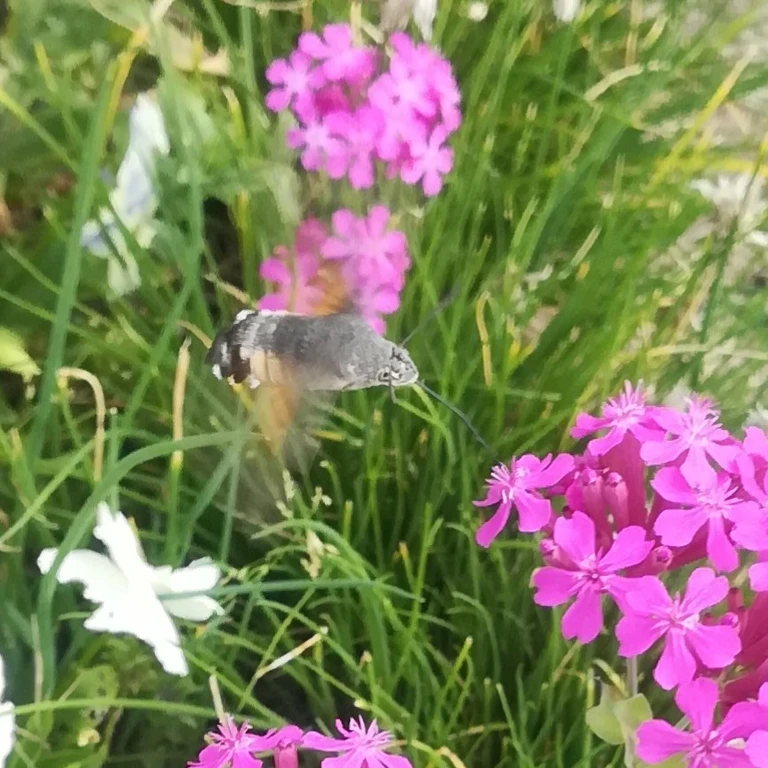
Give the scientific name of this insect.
Macroglossum stellatarum
